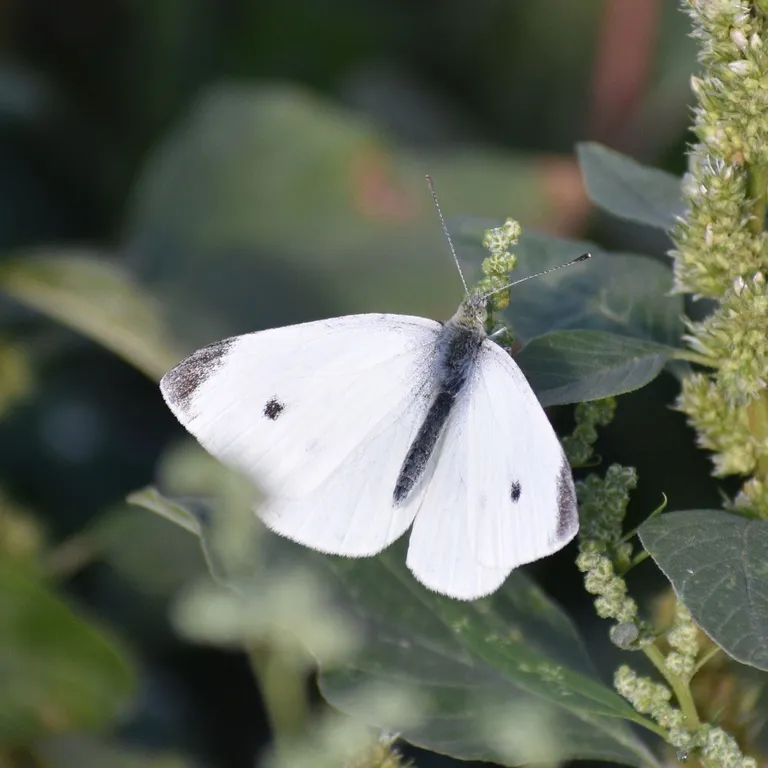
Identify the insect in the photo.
Pieris rapae
